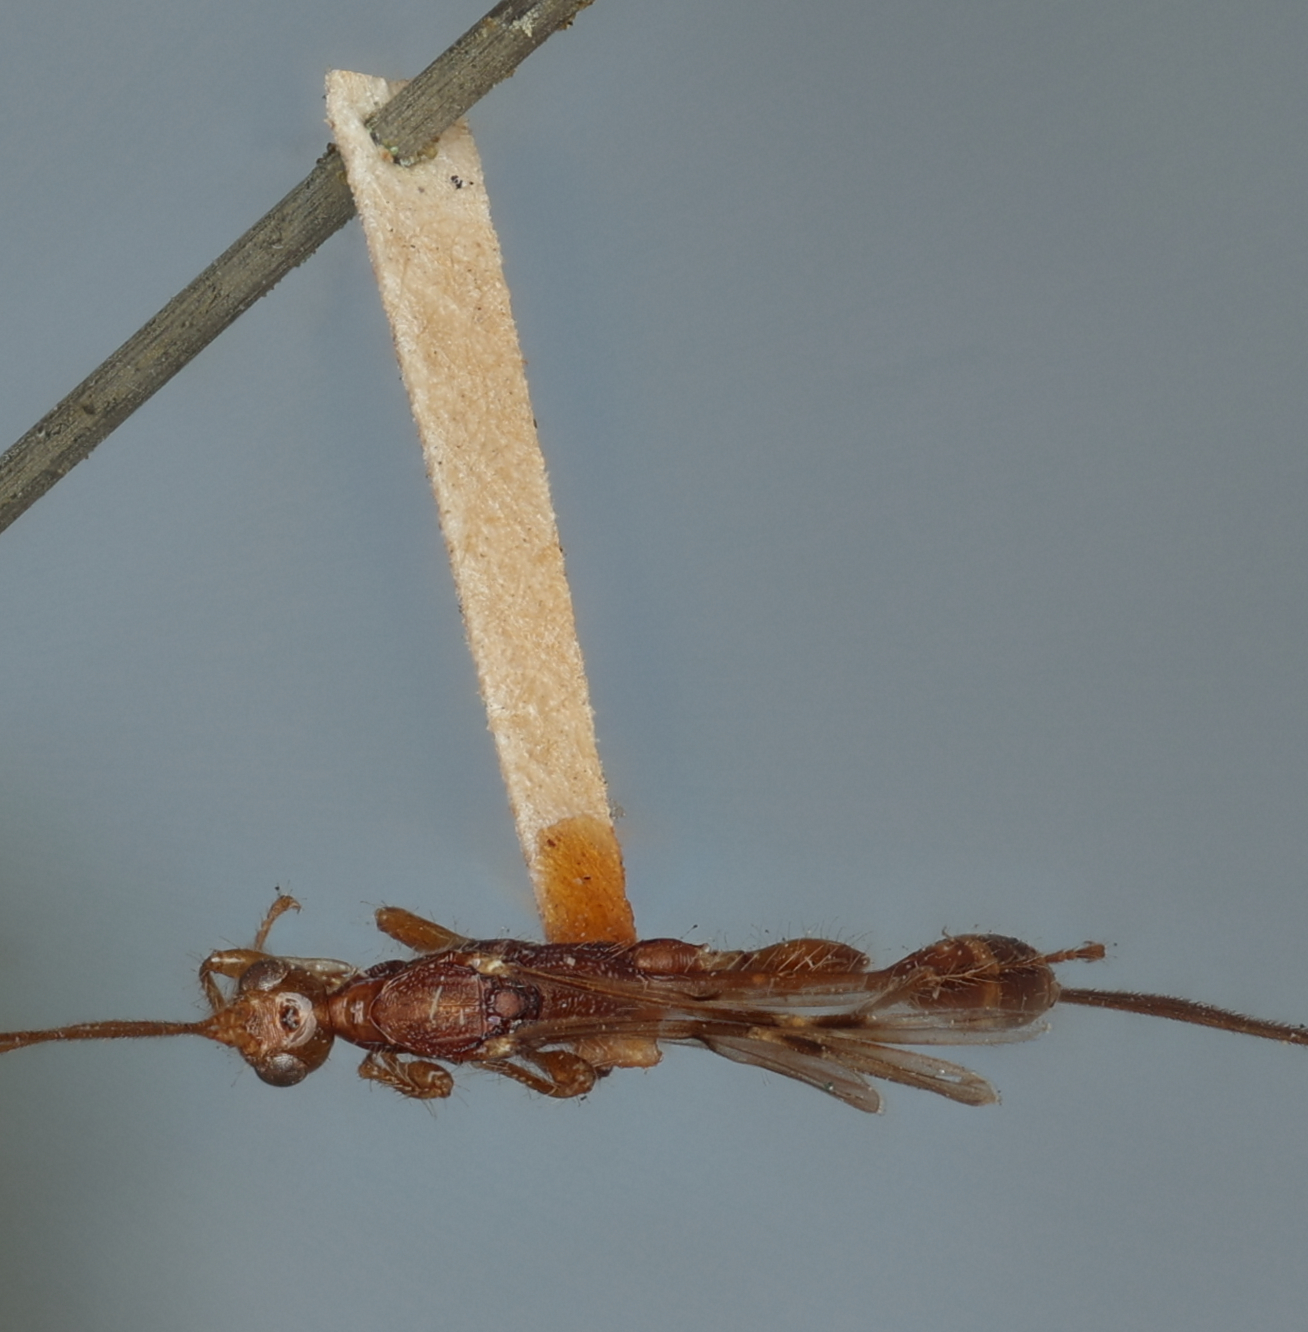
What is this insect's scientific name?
Spathius vulturnus
